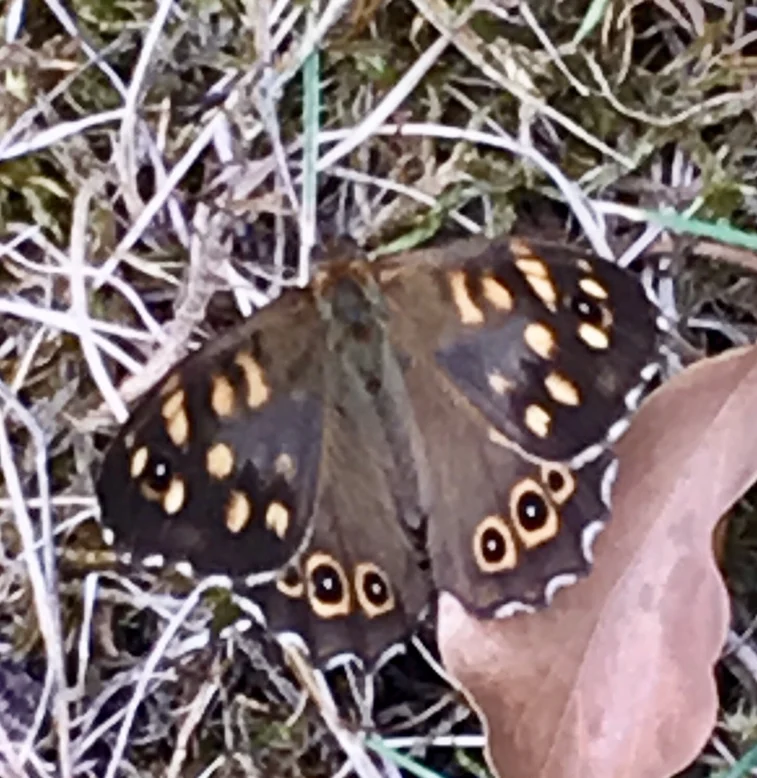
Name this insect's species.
Pararge aegeria
